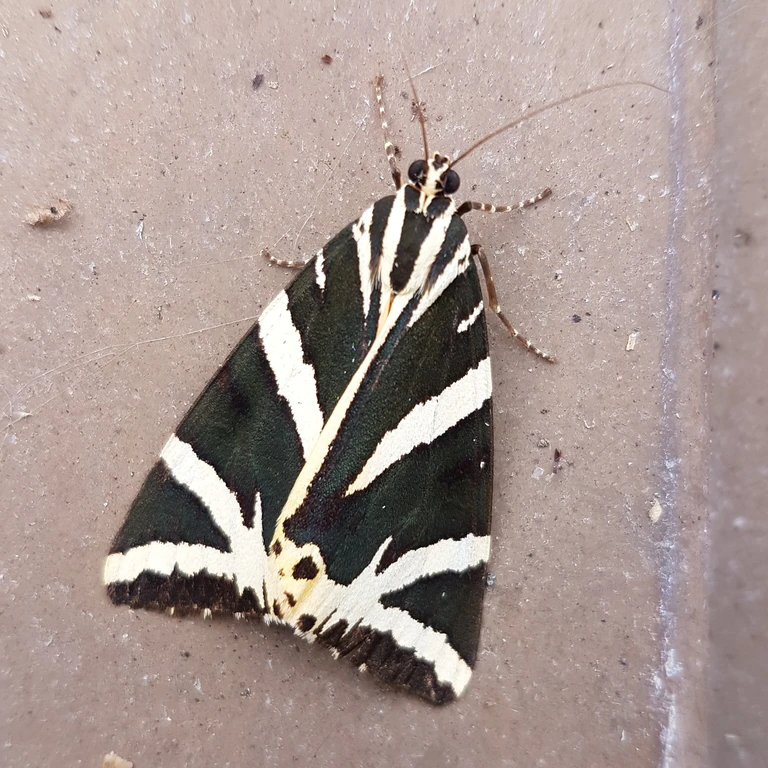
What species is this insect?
Euplagia quadripunctaria
